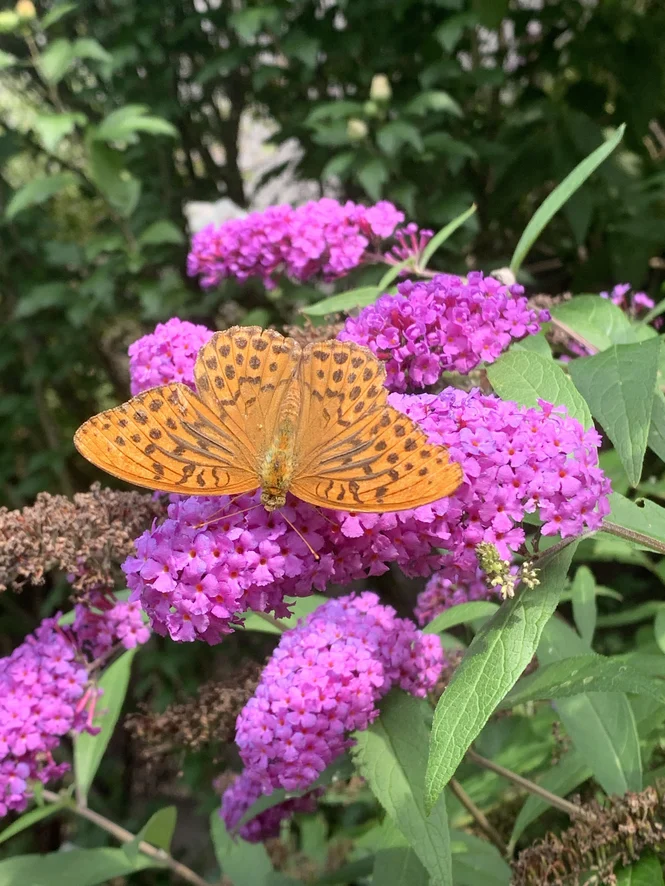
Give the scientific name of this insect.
Argynnis paphia
